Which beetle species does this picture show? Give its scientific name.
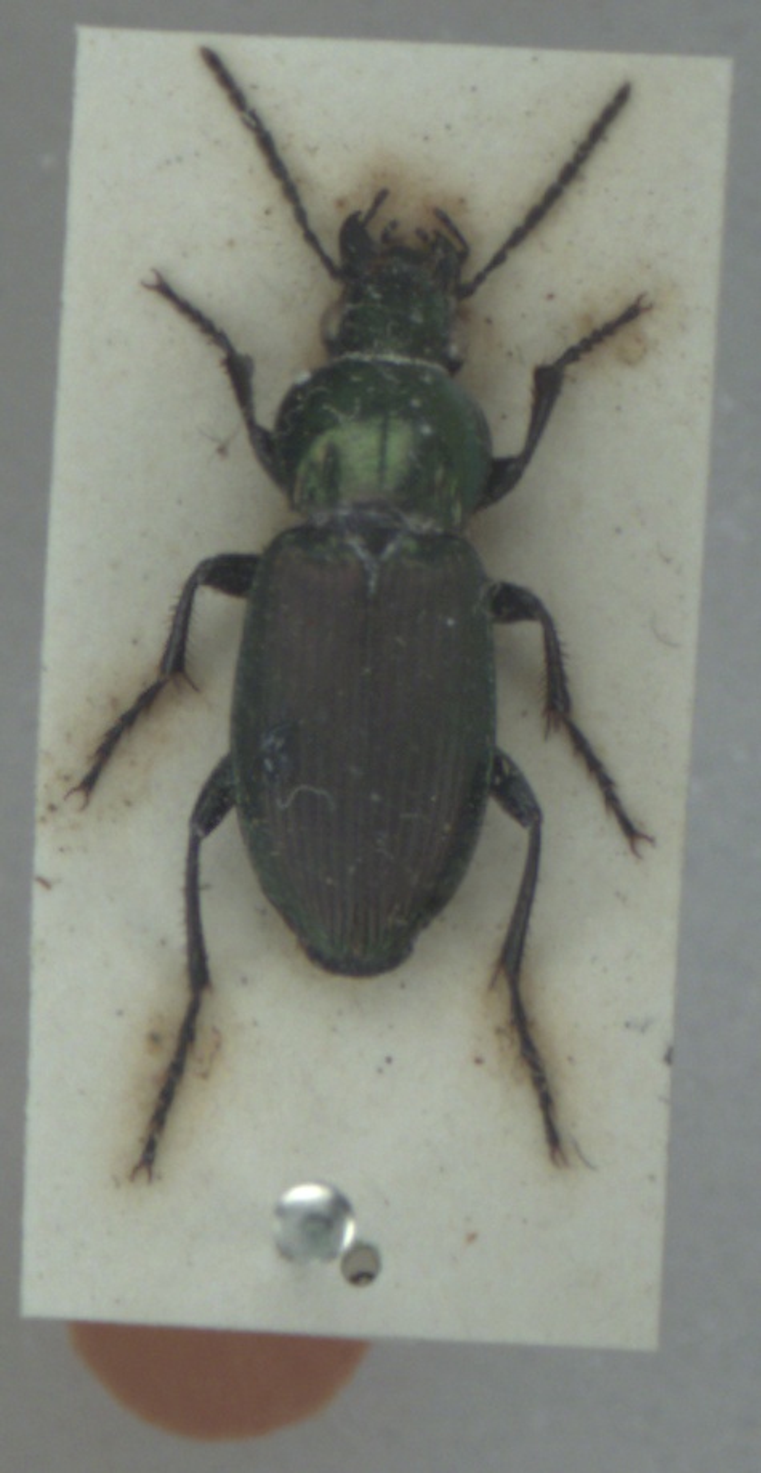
Poecilus lepidus
